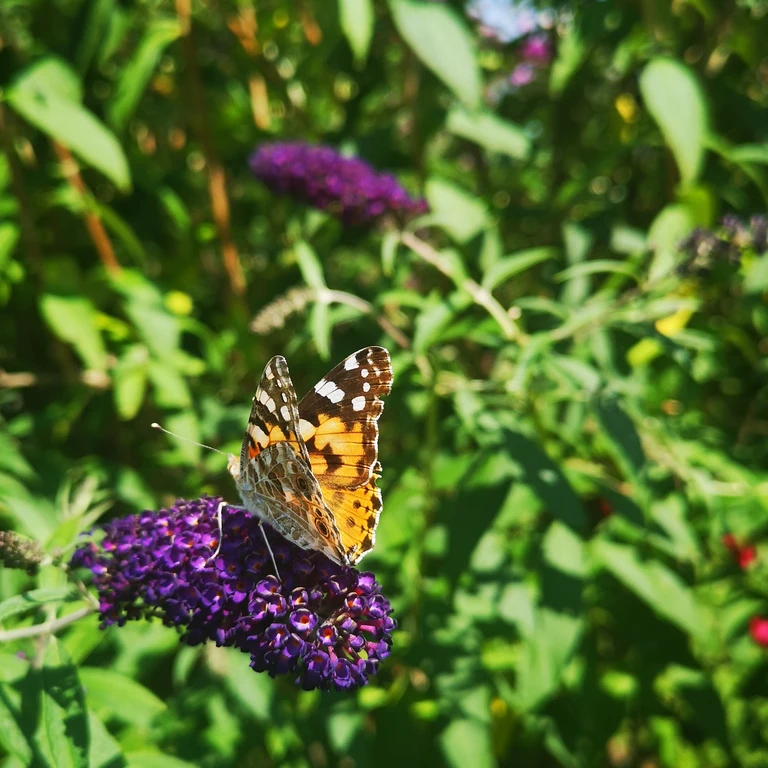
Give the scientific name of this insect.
Vanessa cardui
